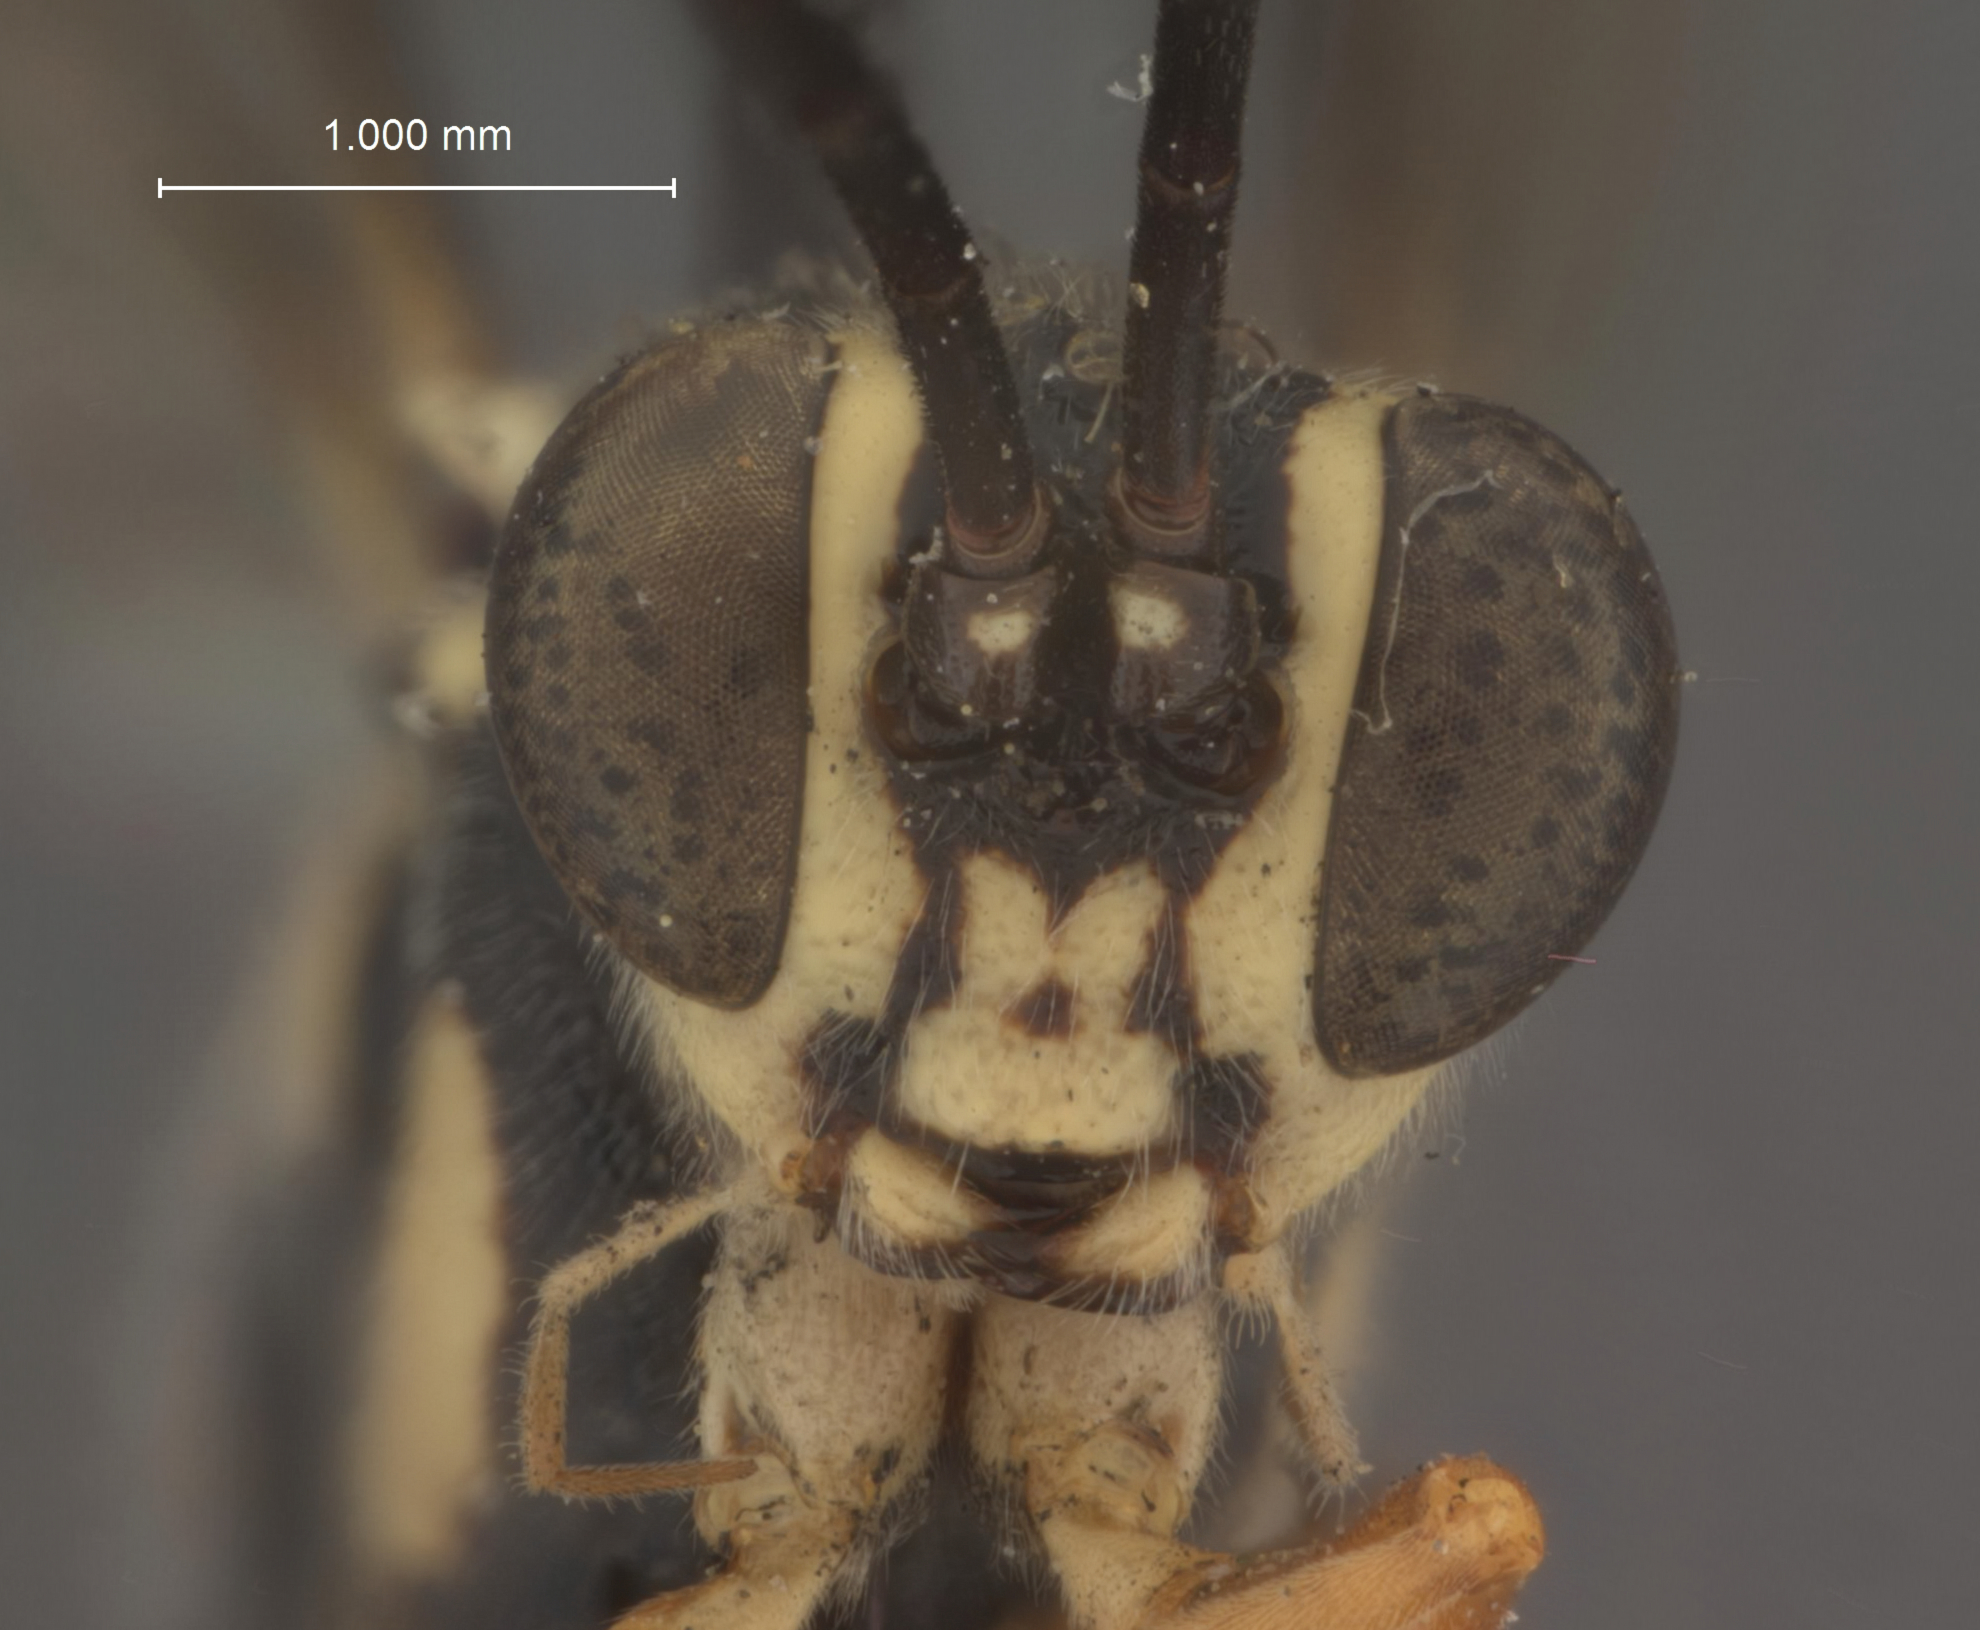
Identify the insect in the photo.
Listrognathus albomaculatus
